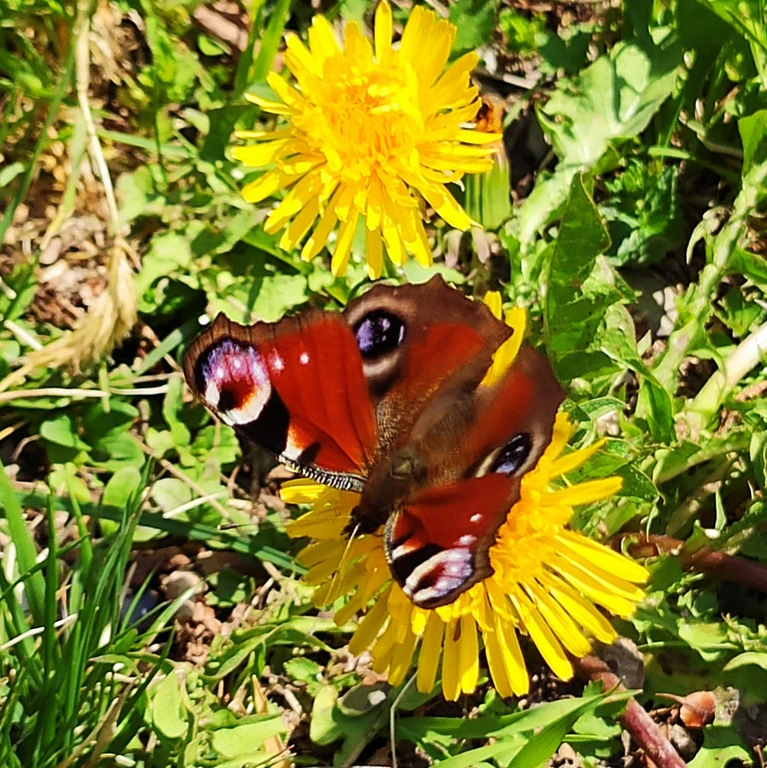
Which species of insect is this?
Aglais io
